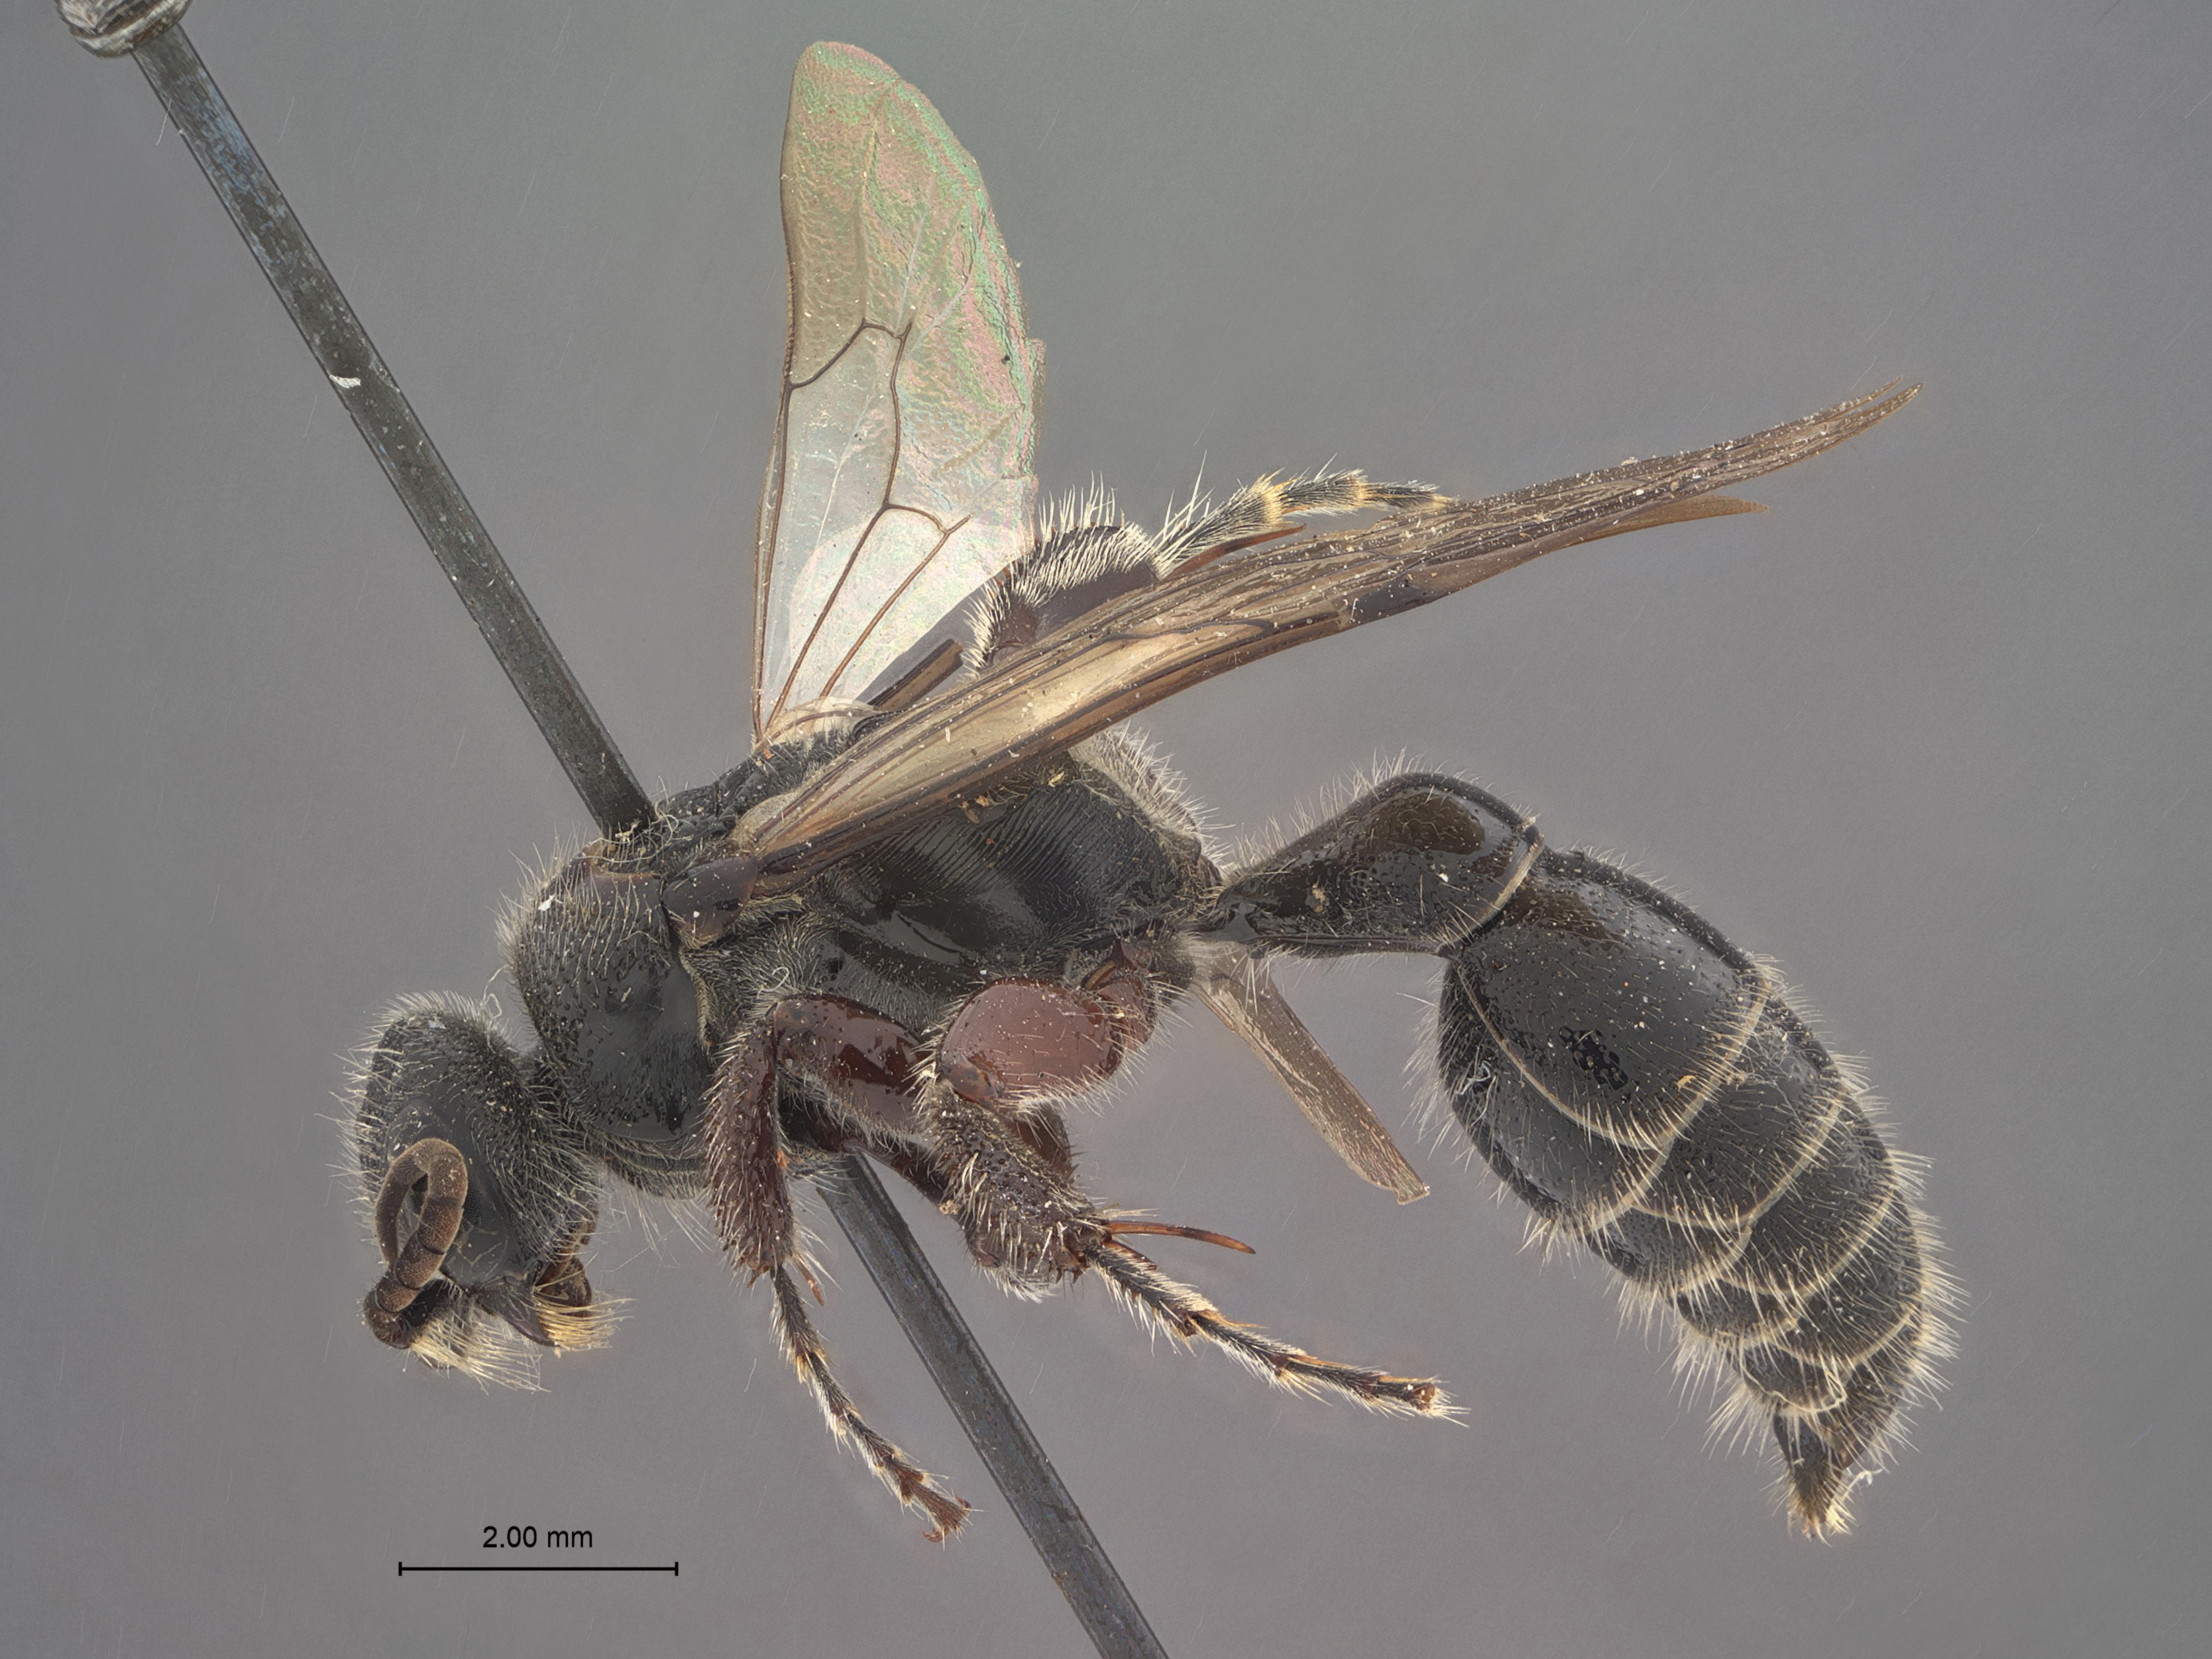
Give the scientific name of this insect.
Tiphia totopunctata
